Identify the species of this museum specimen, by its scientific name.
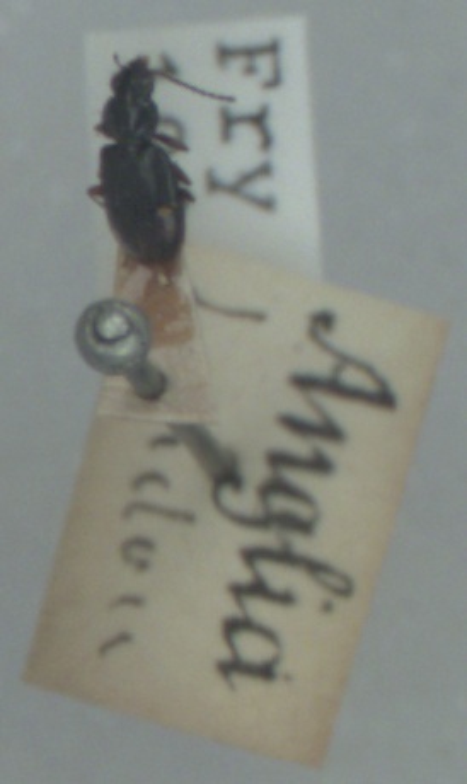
Bembidion guttula
